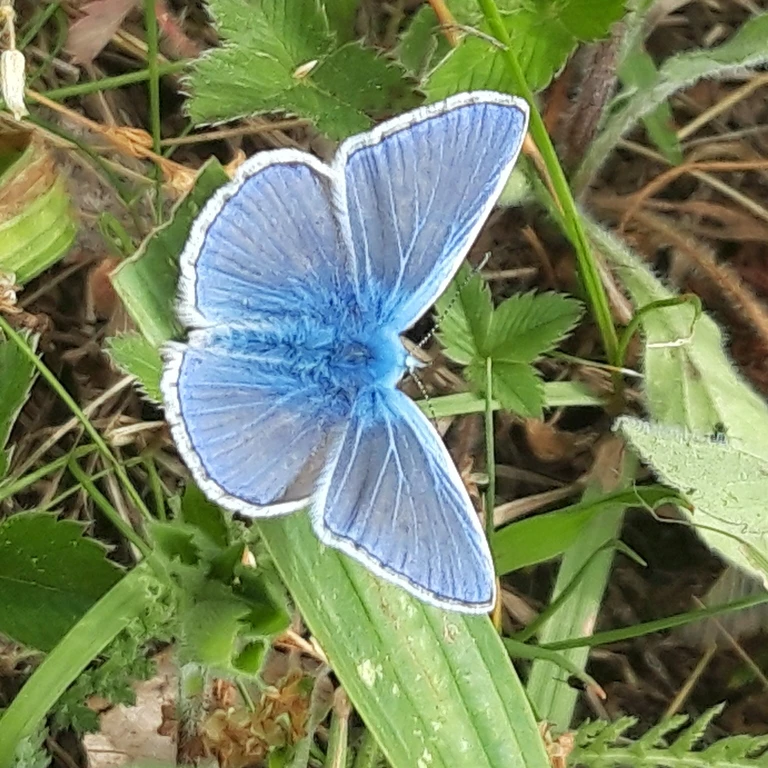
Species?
Polyommatus icarus
